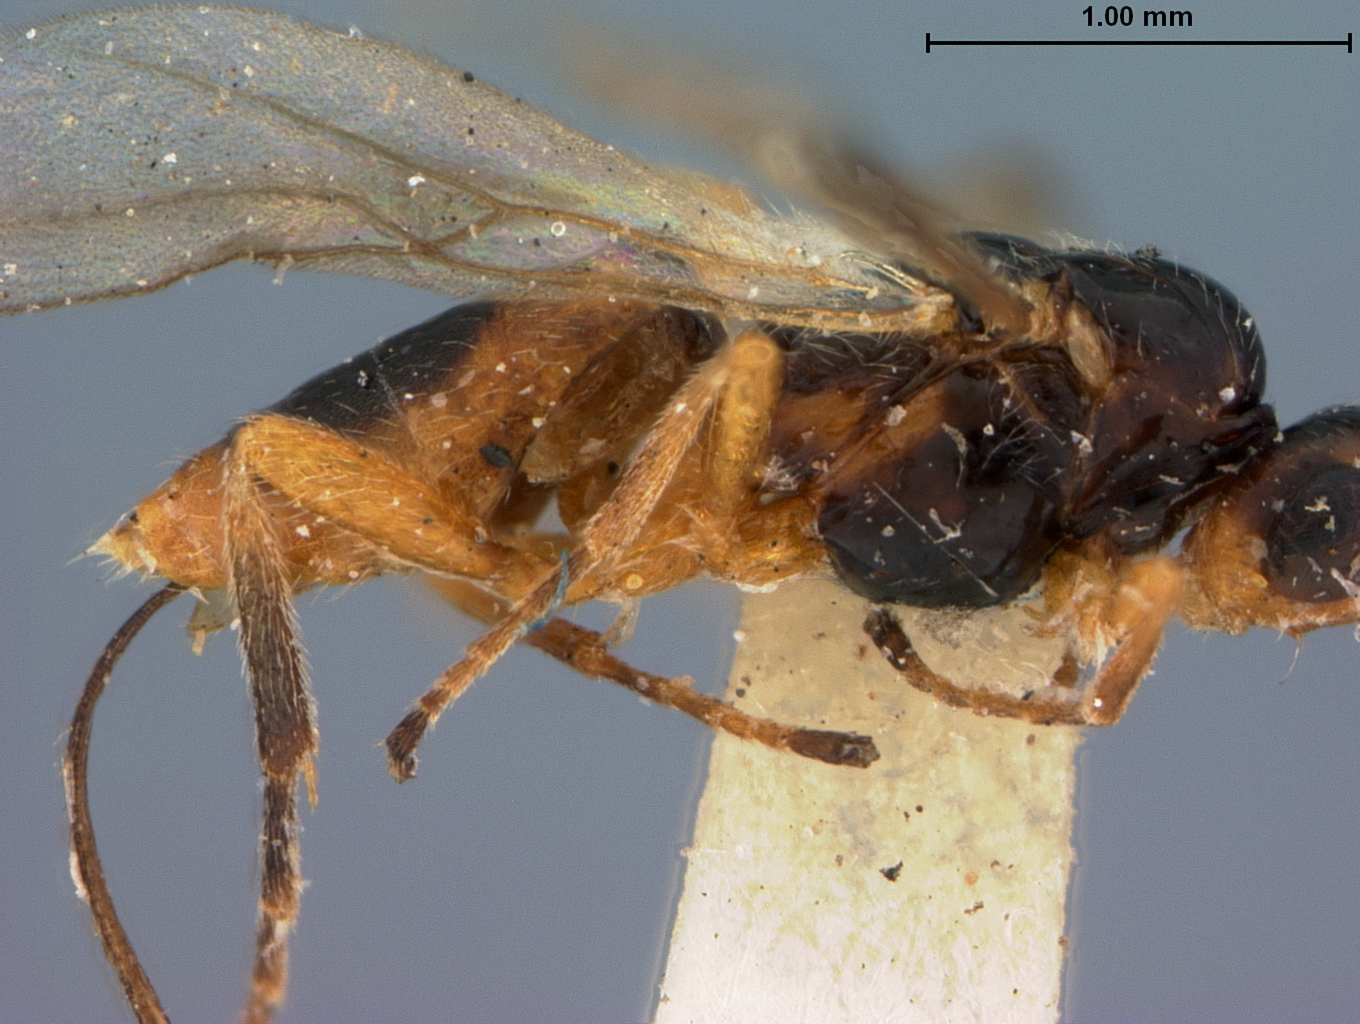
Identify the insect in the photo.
Bracon furtivus
